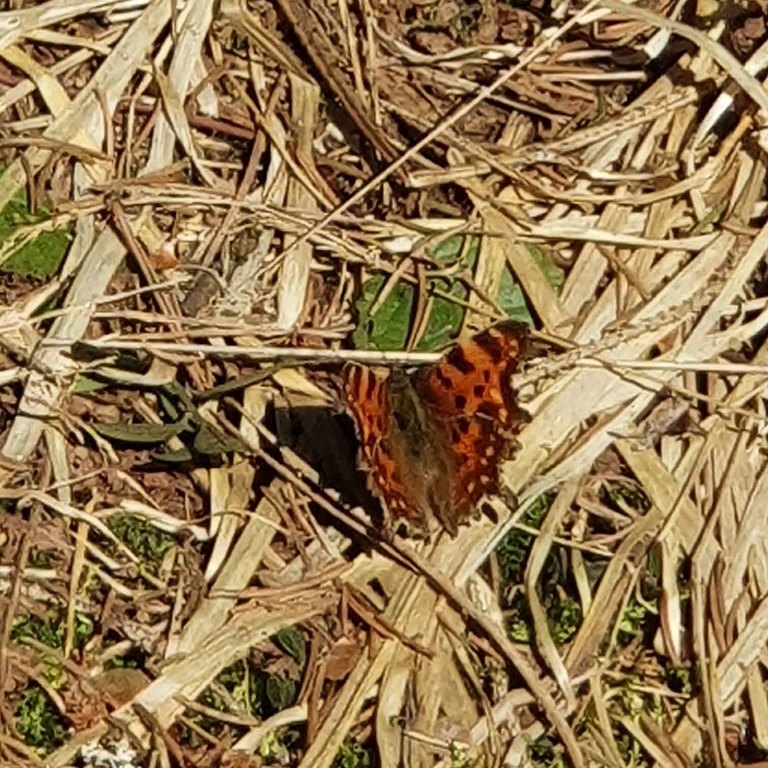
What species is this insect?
Polygonia c-album
